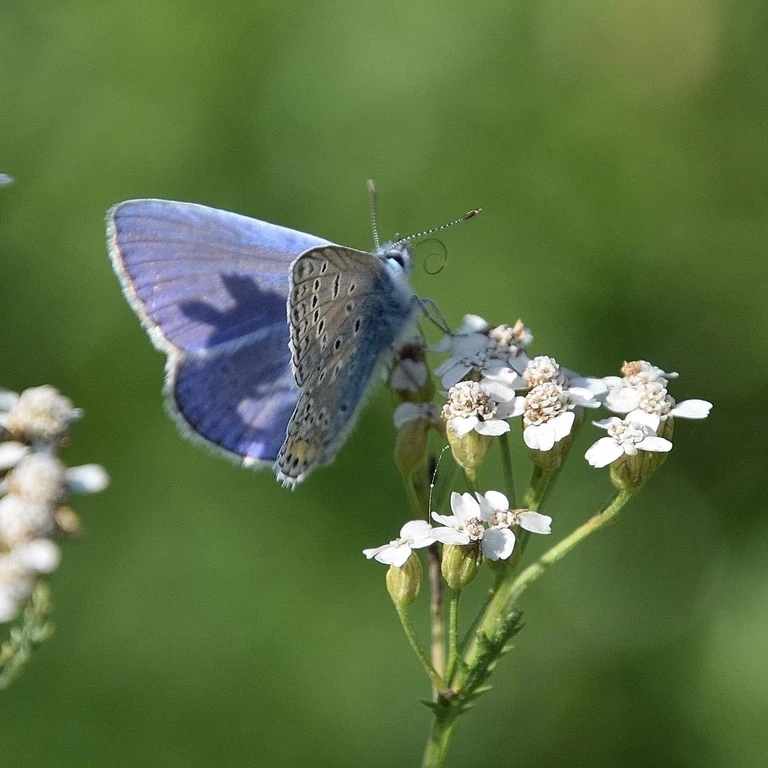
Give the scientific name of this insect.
Polyommatus icarus
